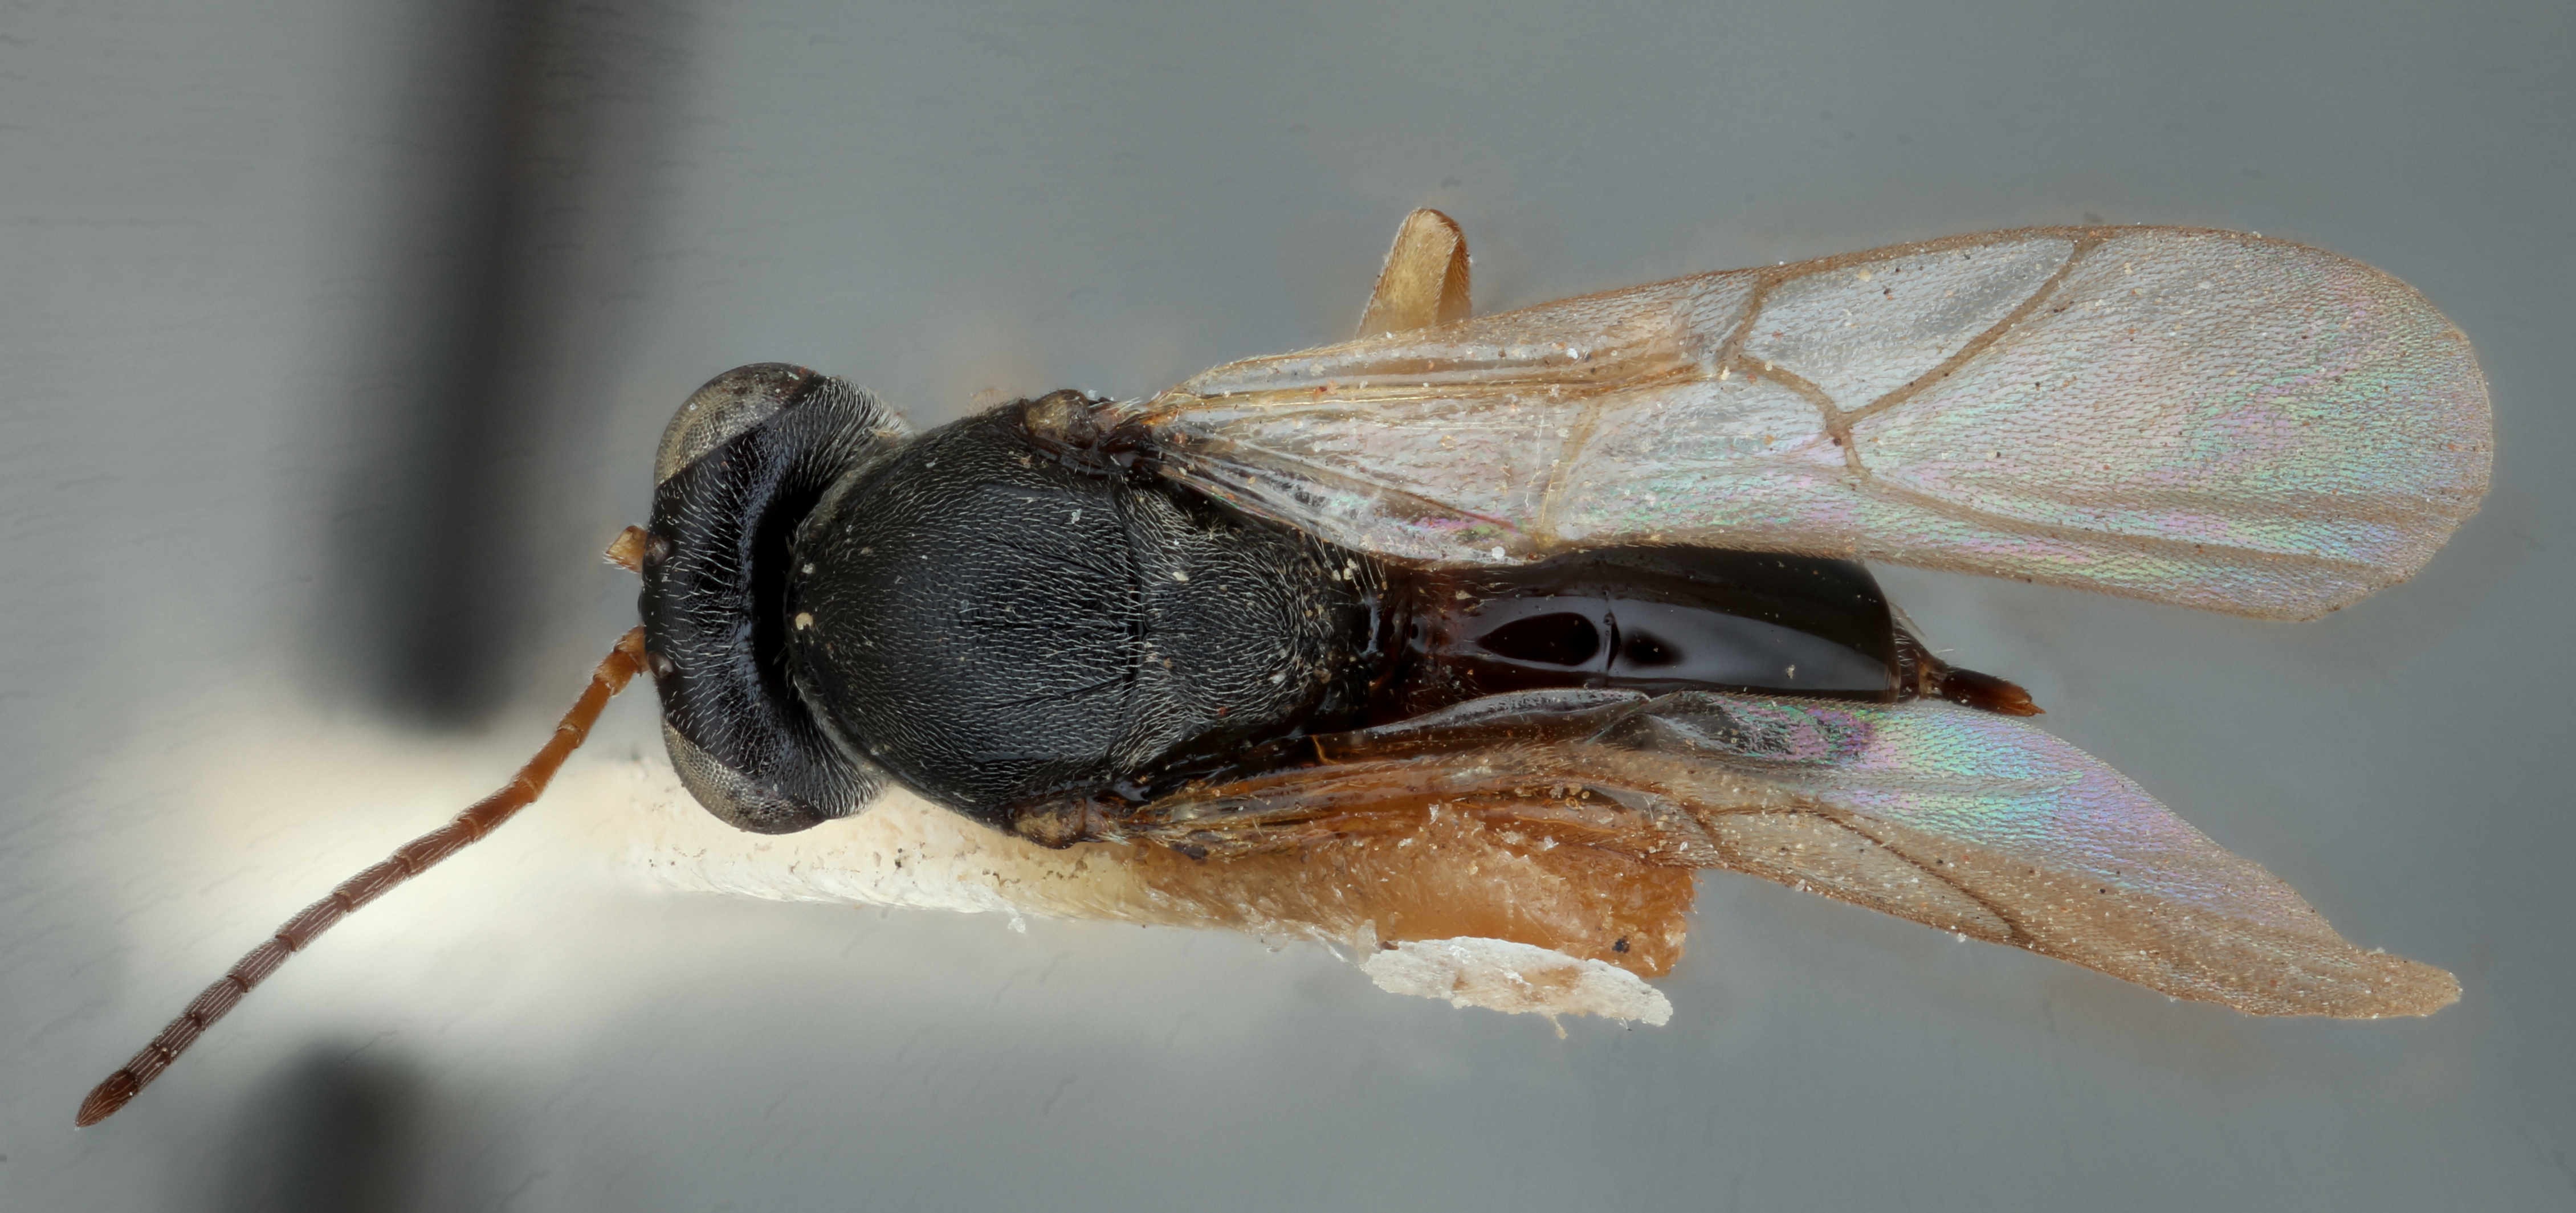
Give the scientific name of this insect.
Ceroptres montensis
